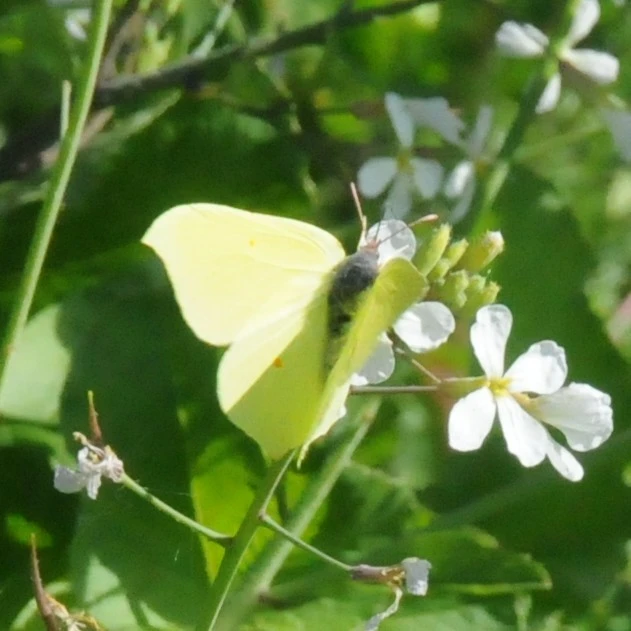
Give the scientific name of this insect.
Gonepteryx rhamni
